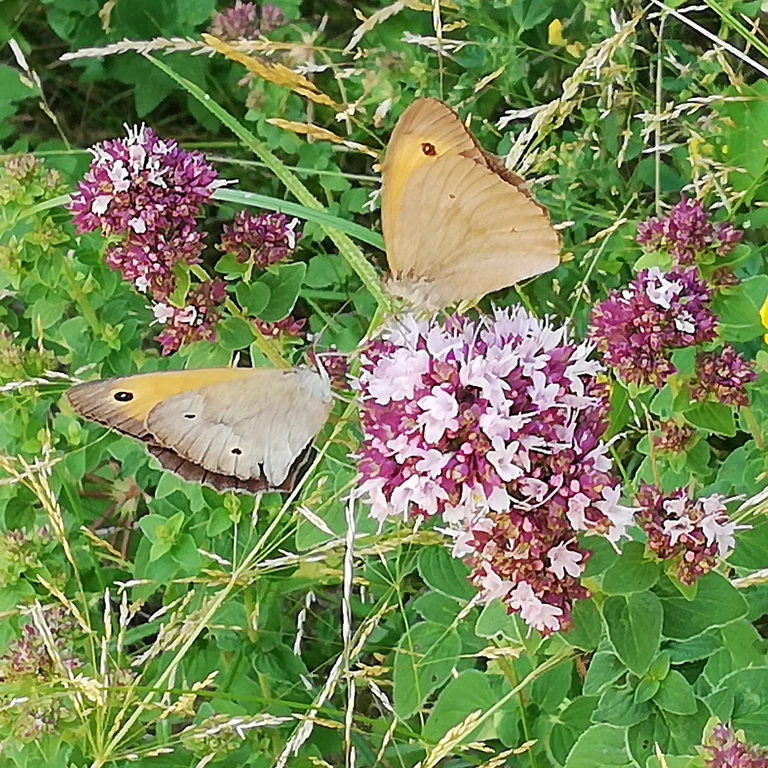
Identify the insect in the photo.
Maniola jurtina
